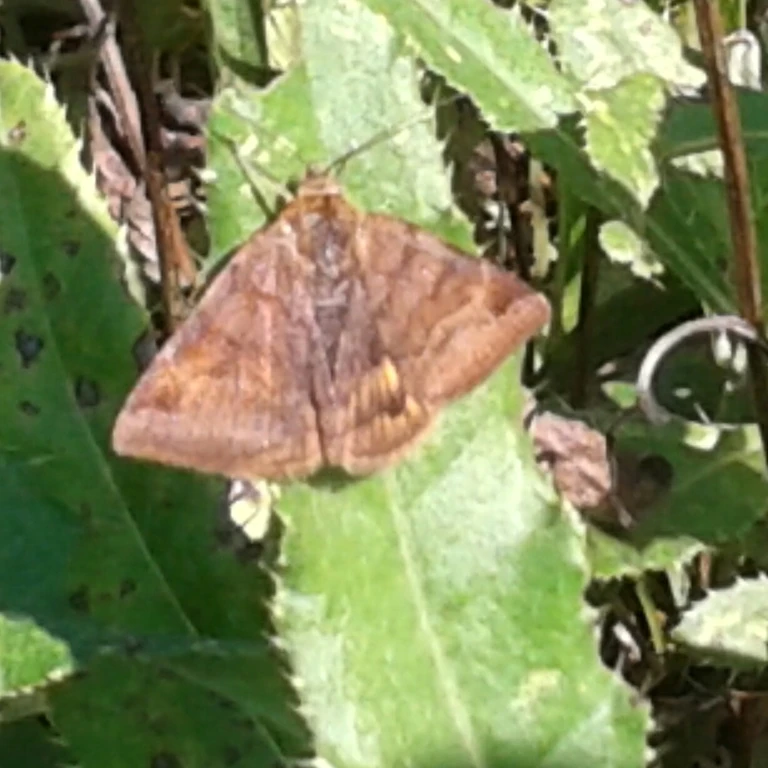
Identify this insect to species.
Euclidia glyphica
